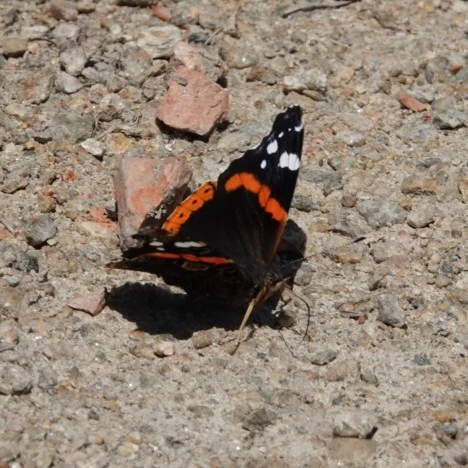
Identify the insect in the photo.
Vanessa atalanta
